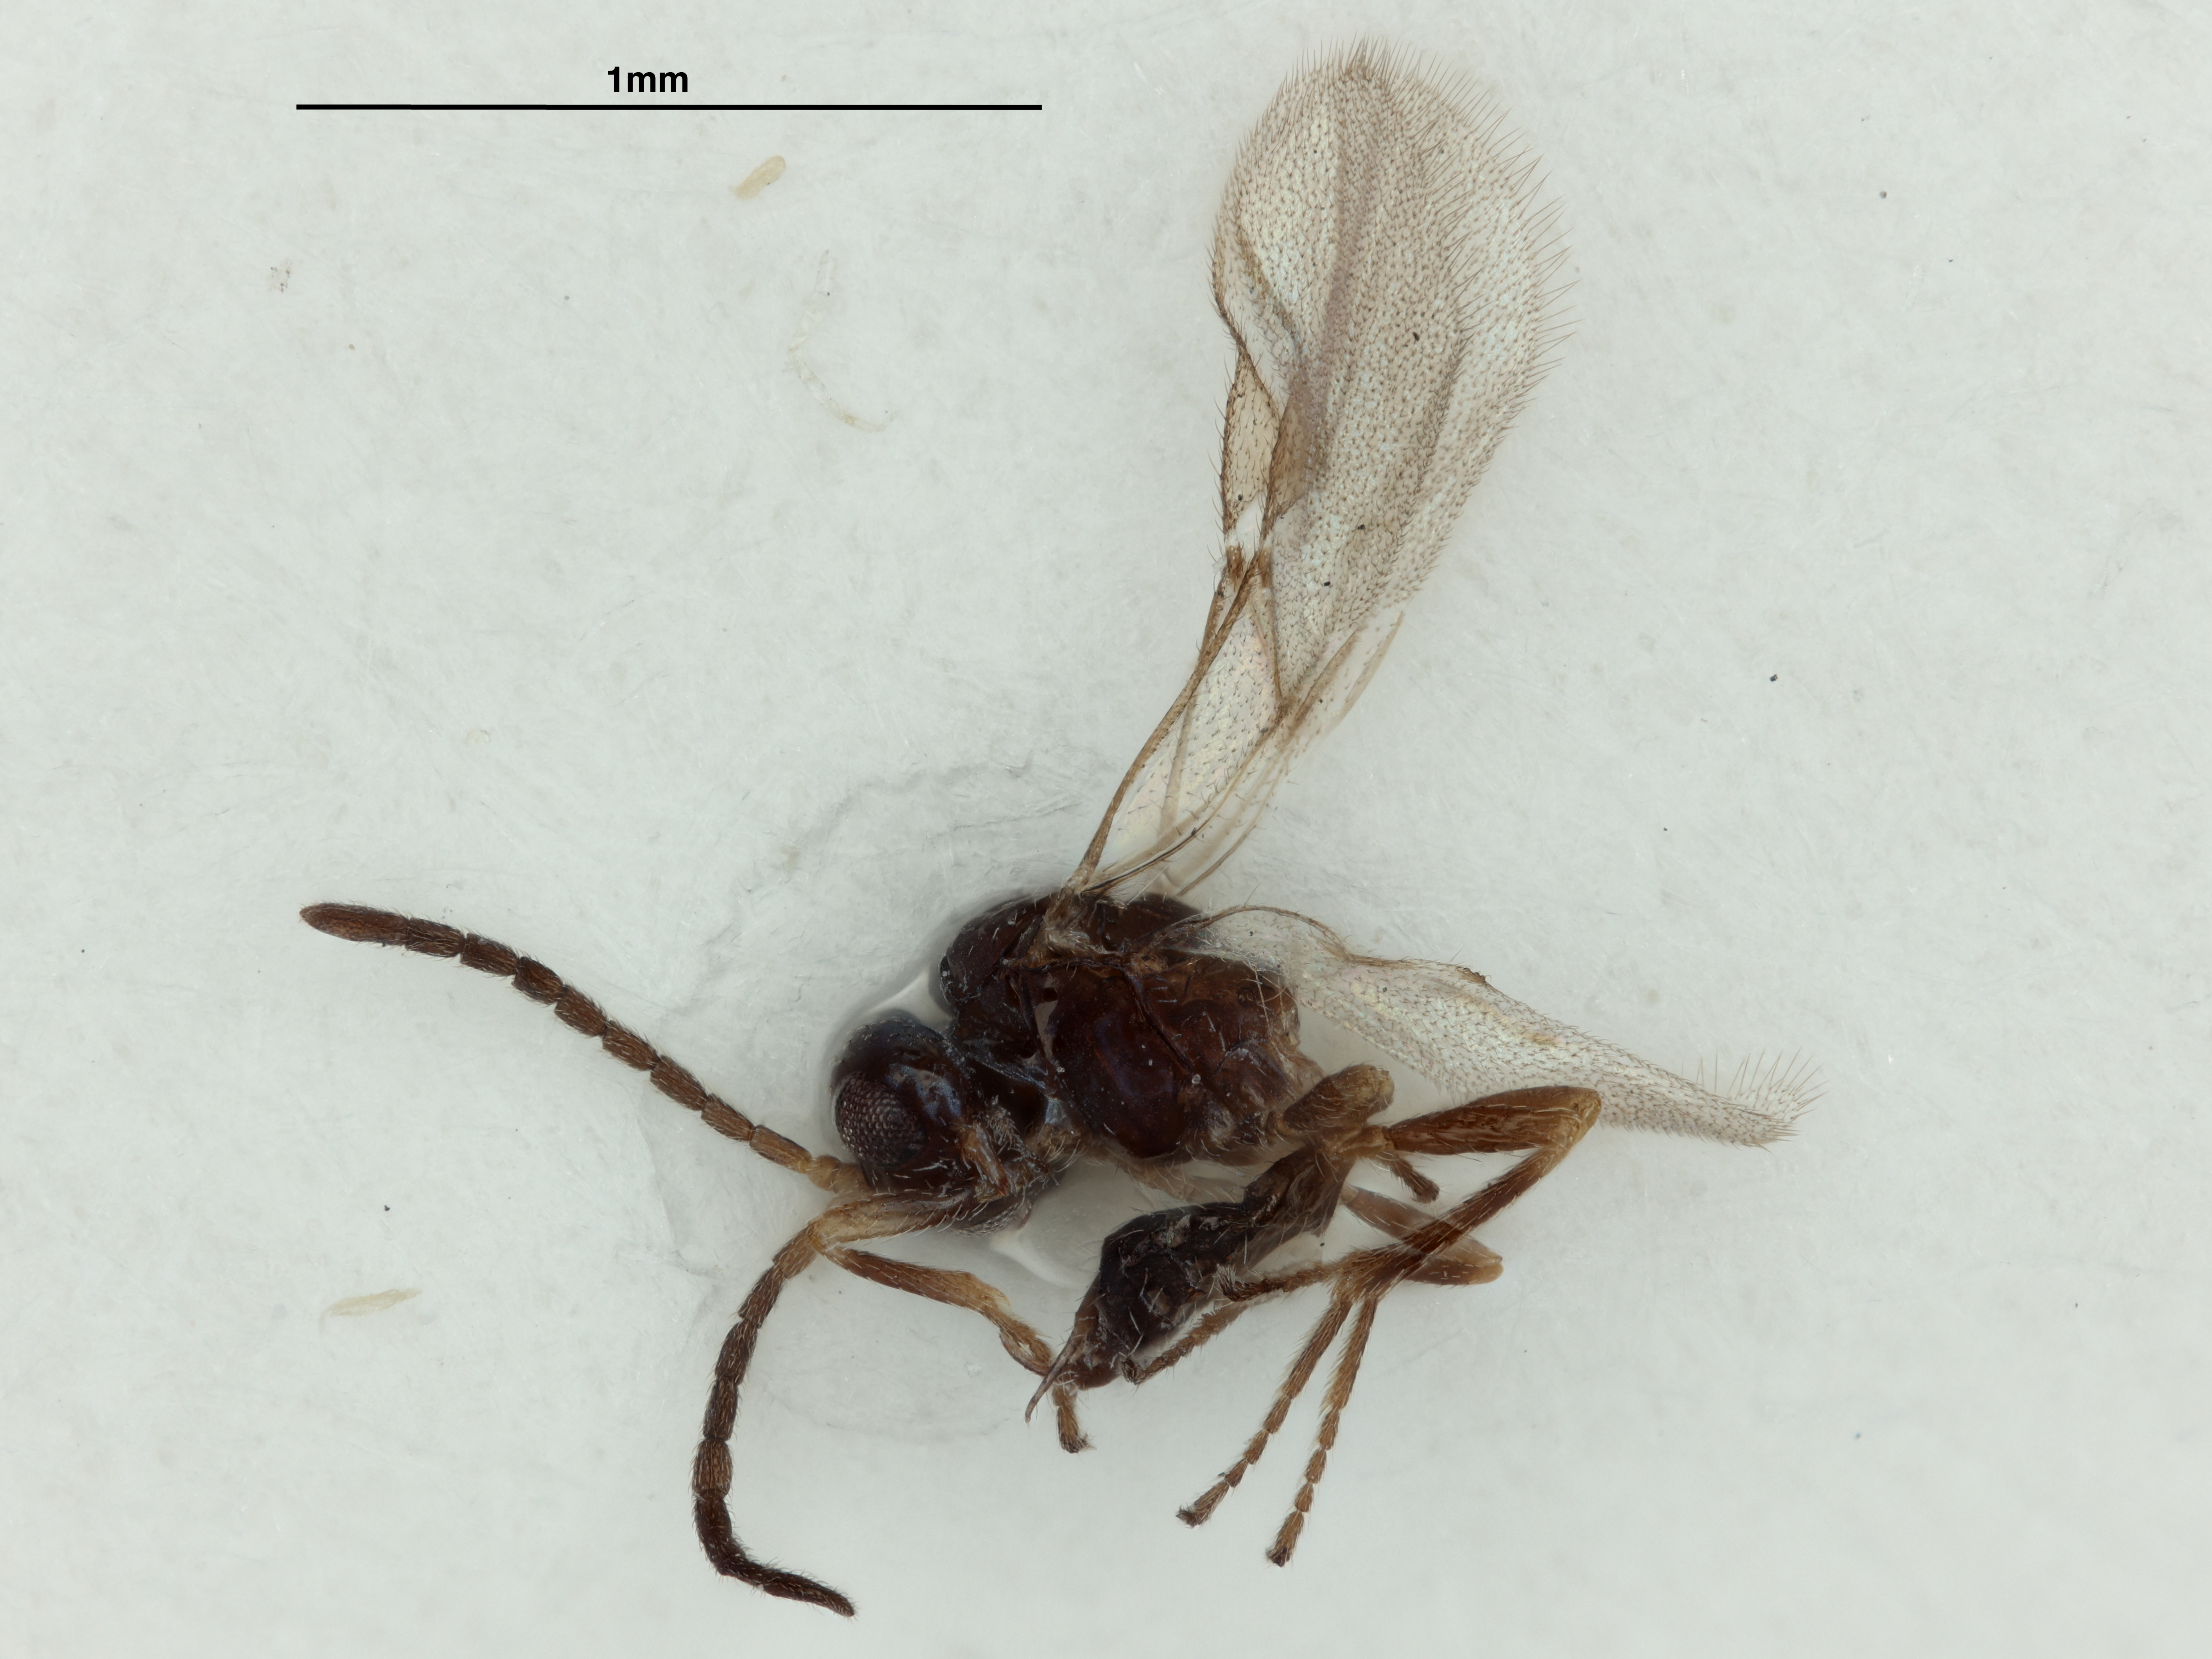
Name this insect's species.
Binodoxys kelloggensis
